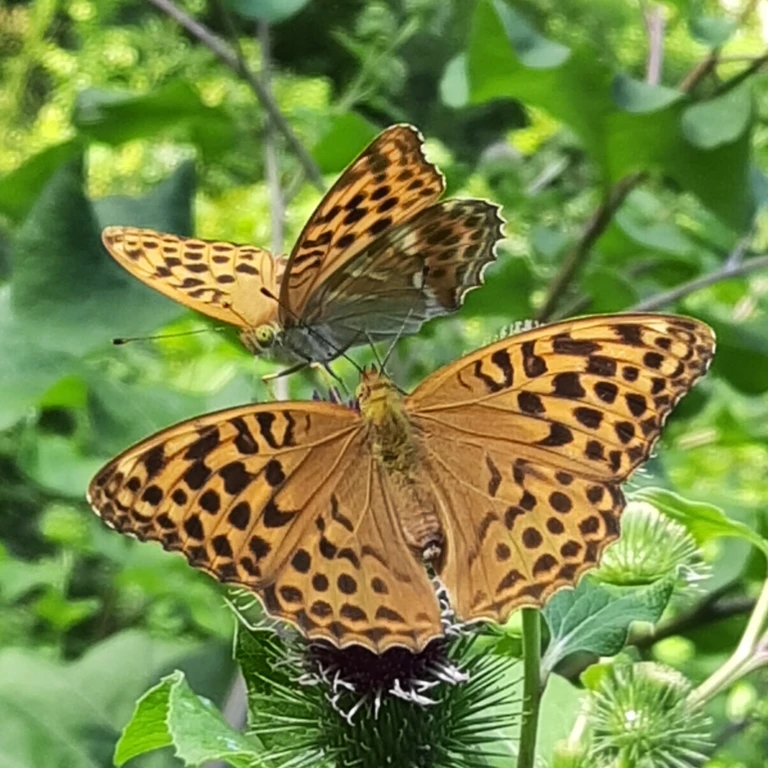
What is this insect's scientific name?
Argynnis paphia
